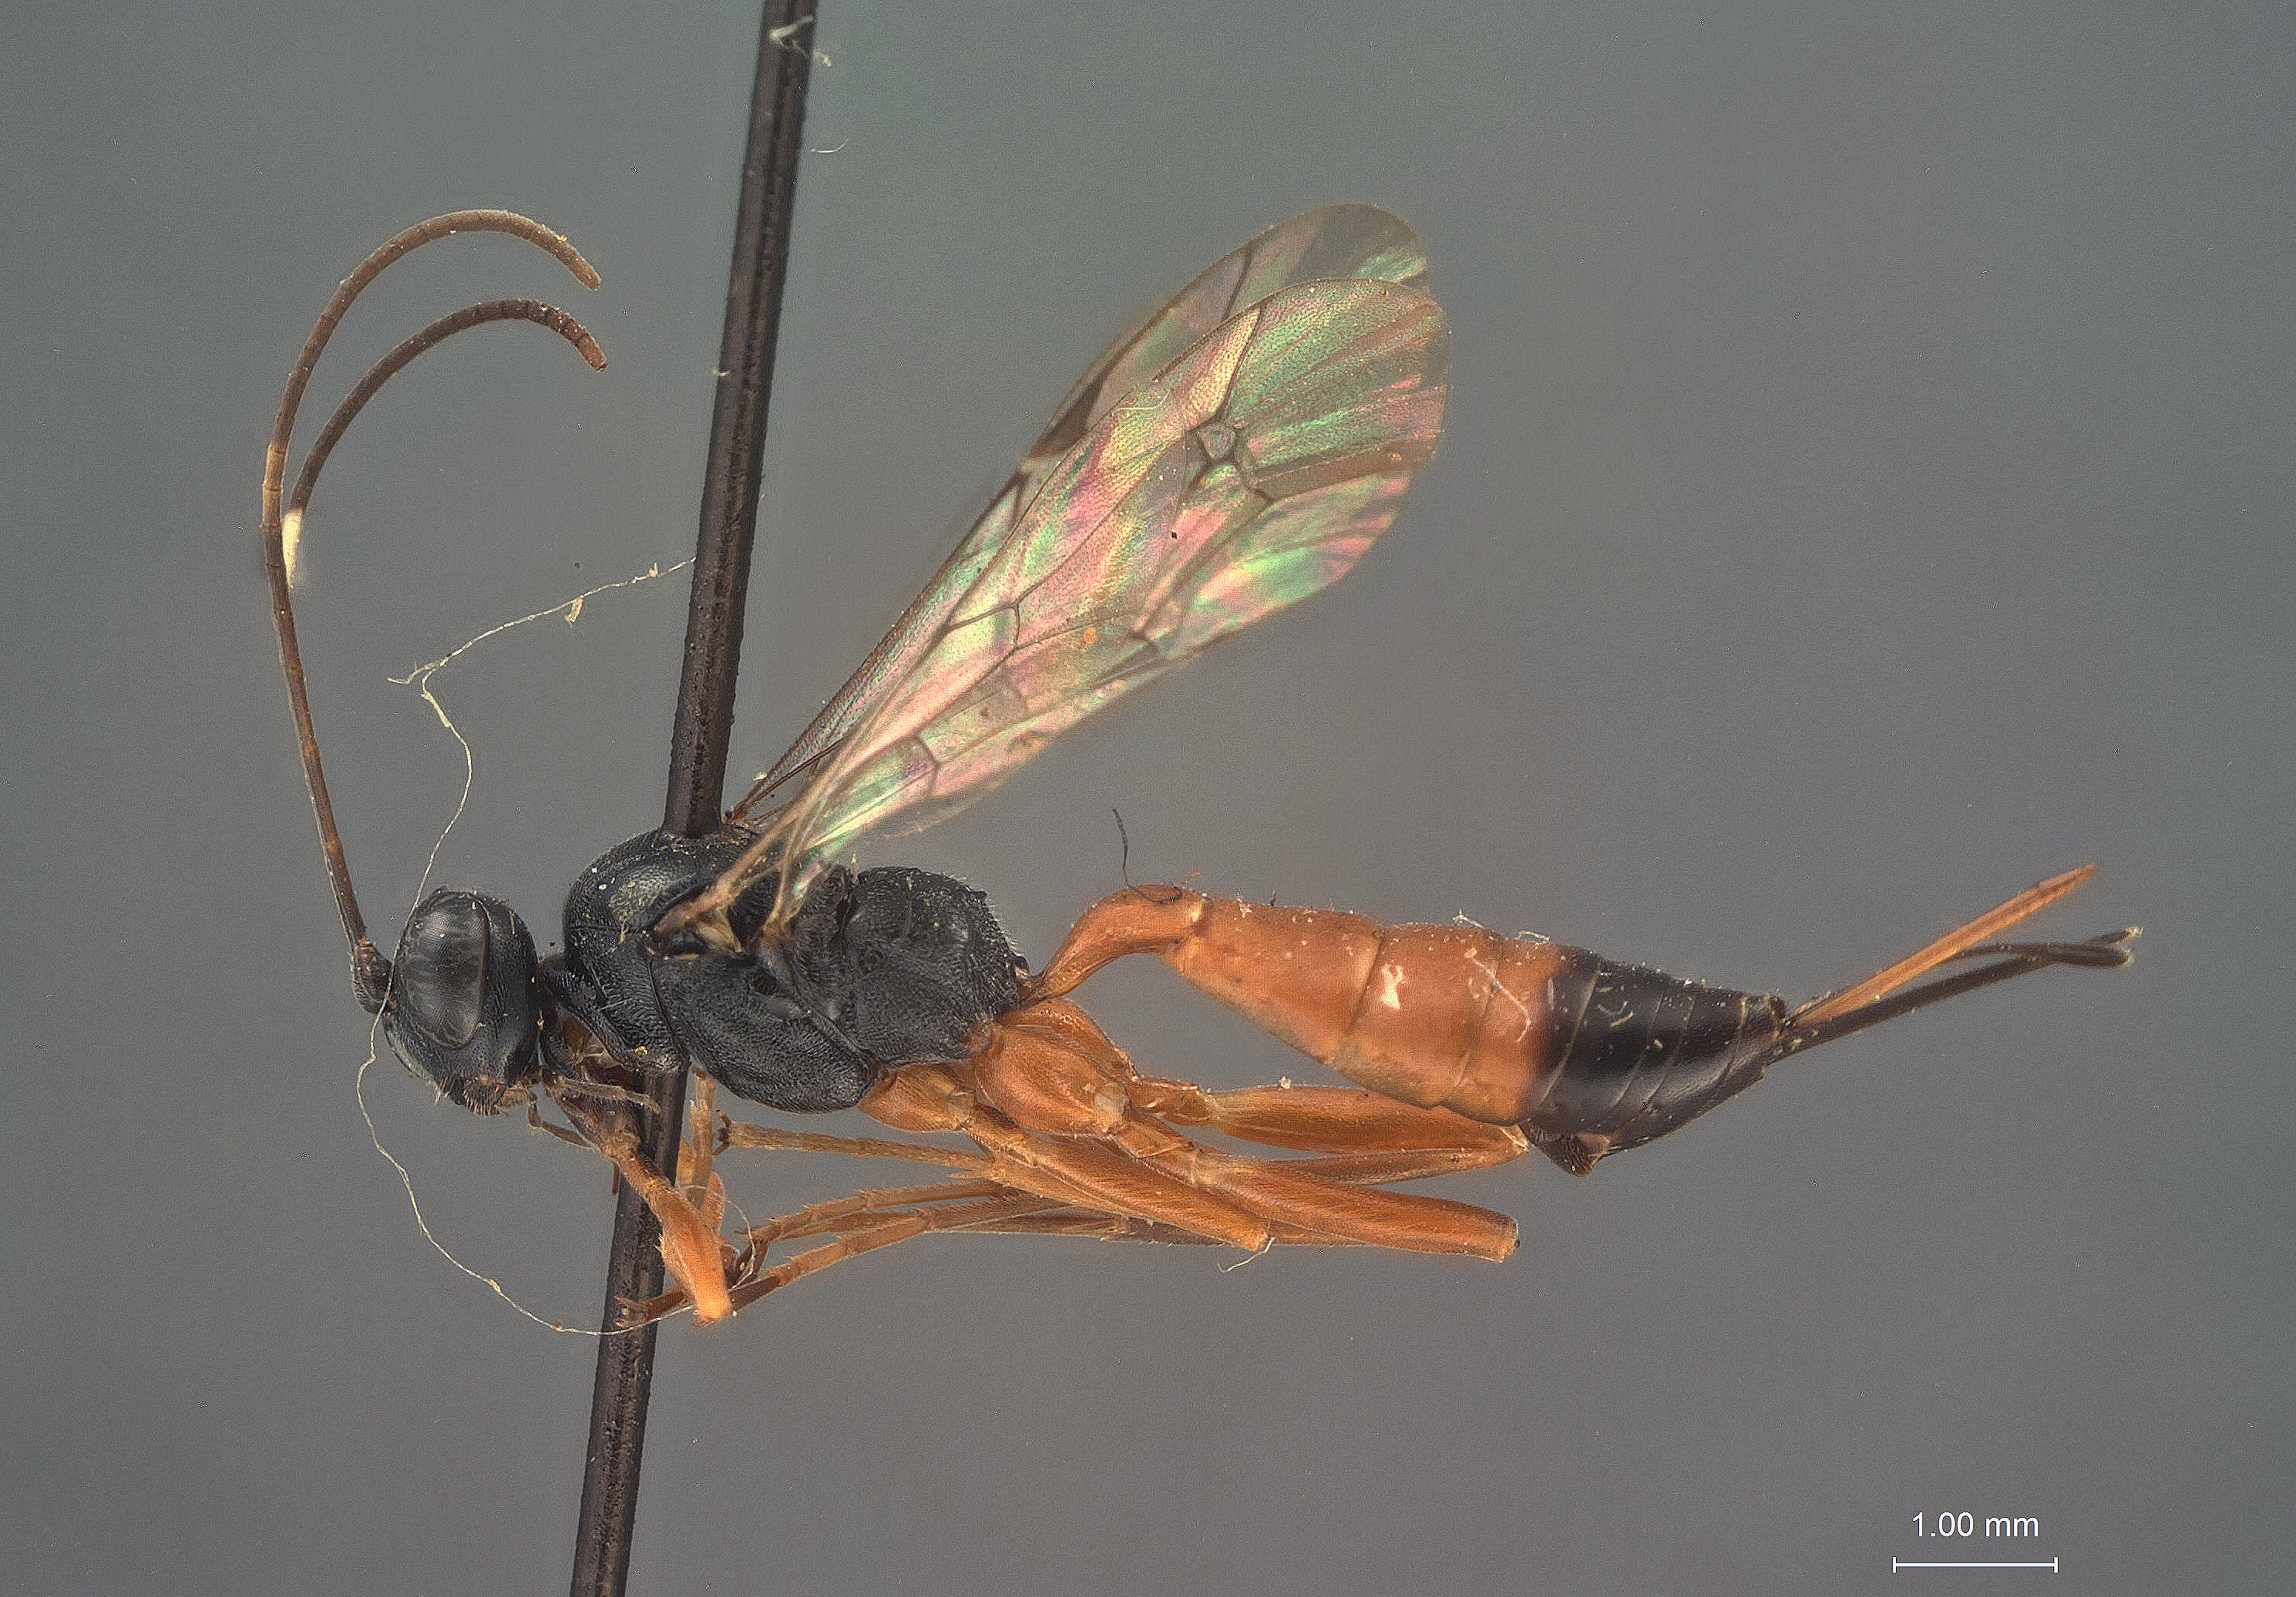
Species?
Caenocryptus newcomeri
